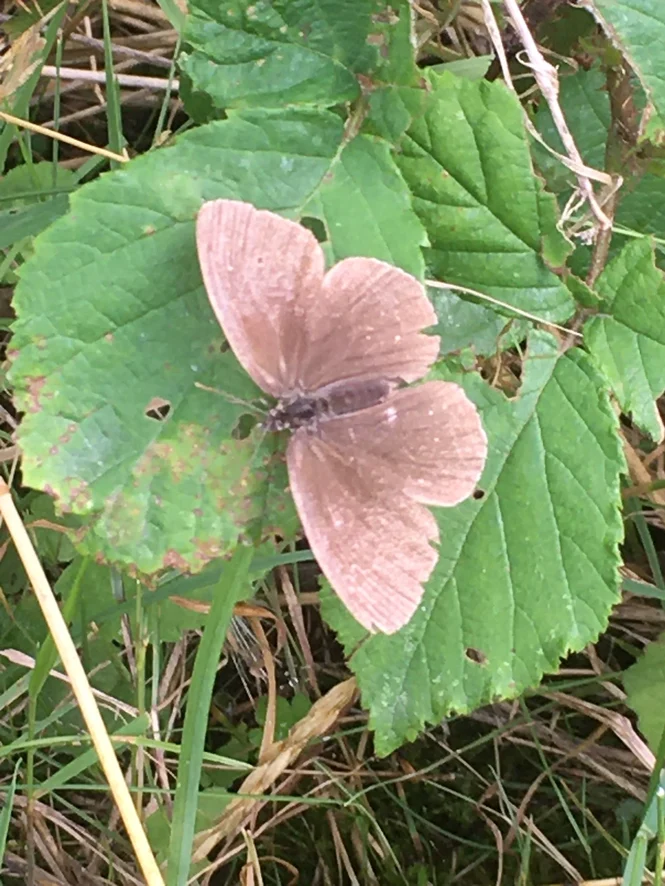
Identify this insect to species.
Maniola jurtina
